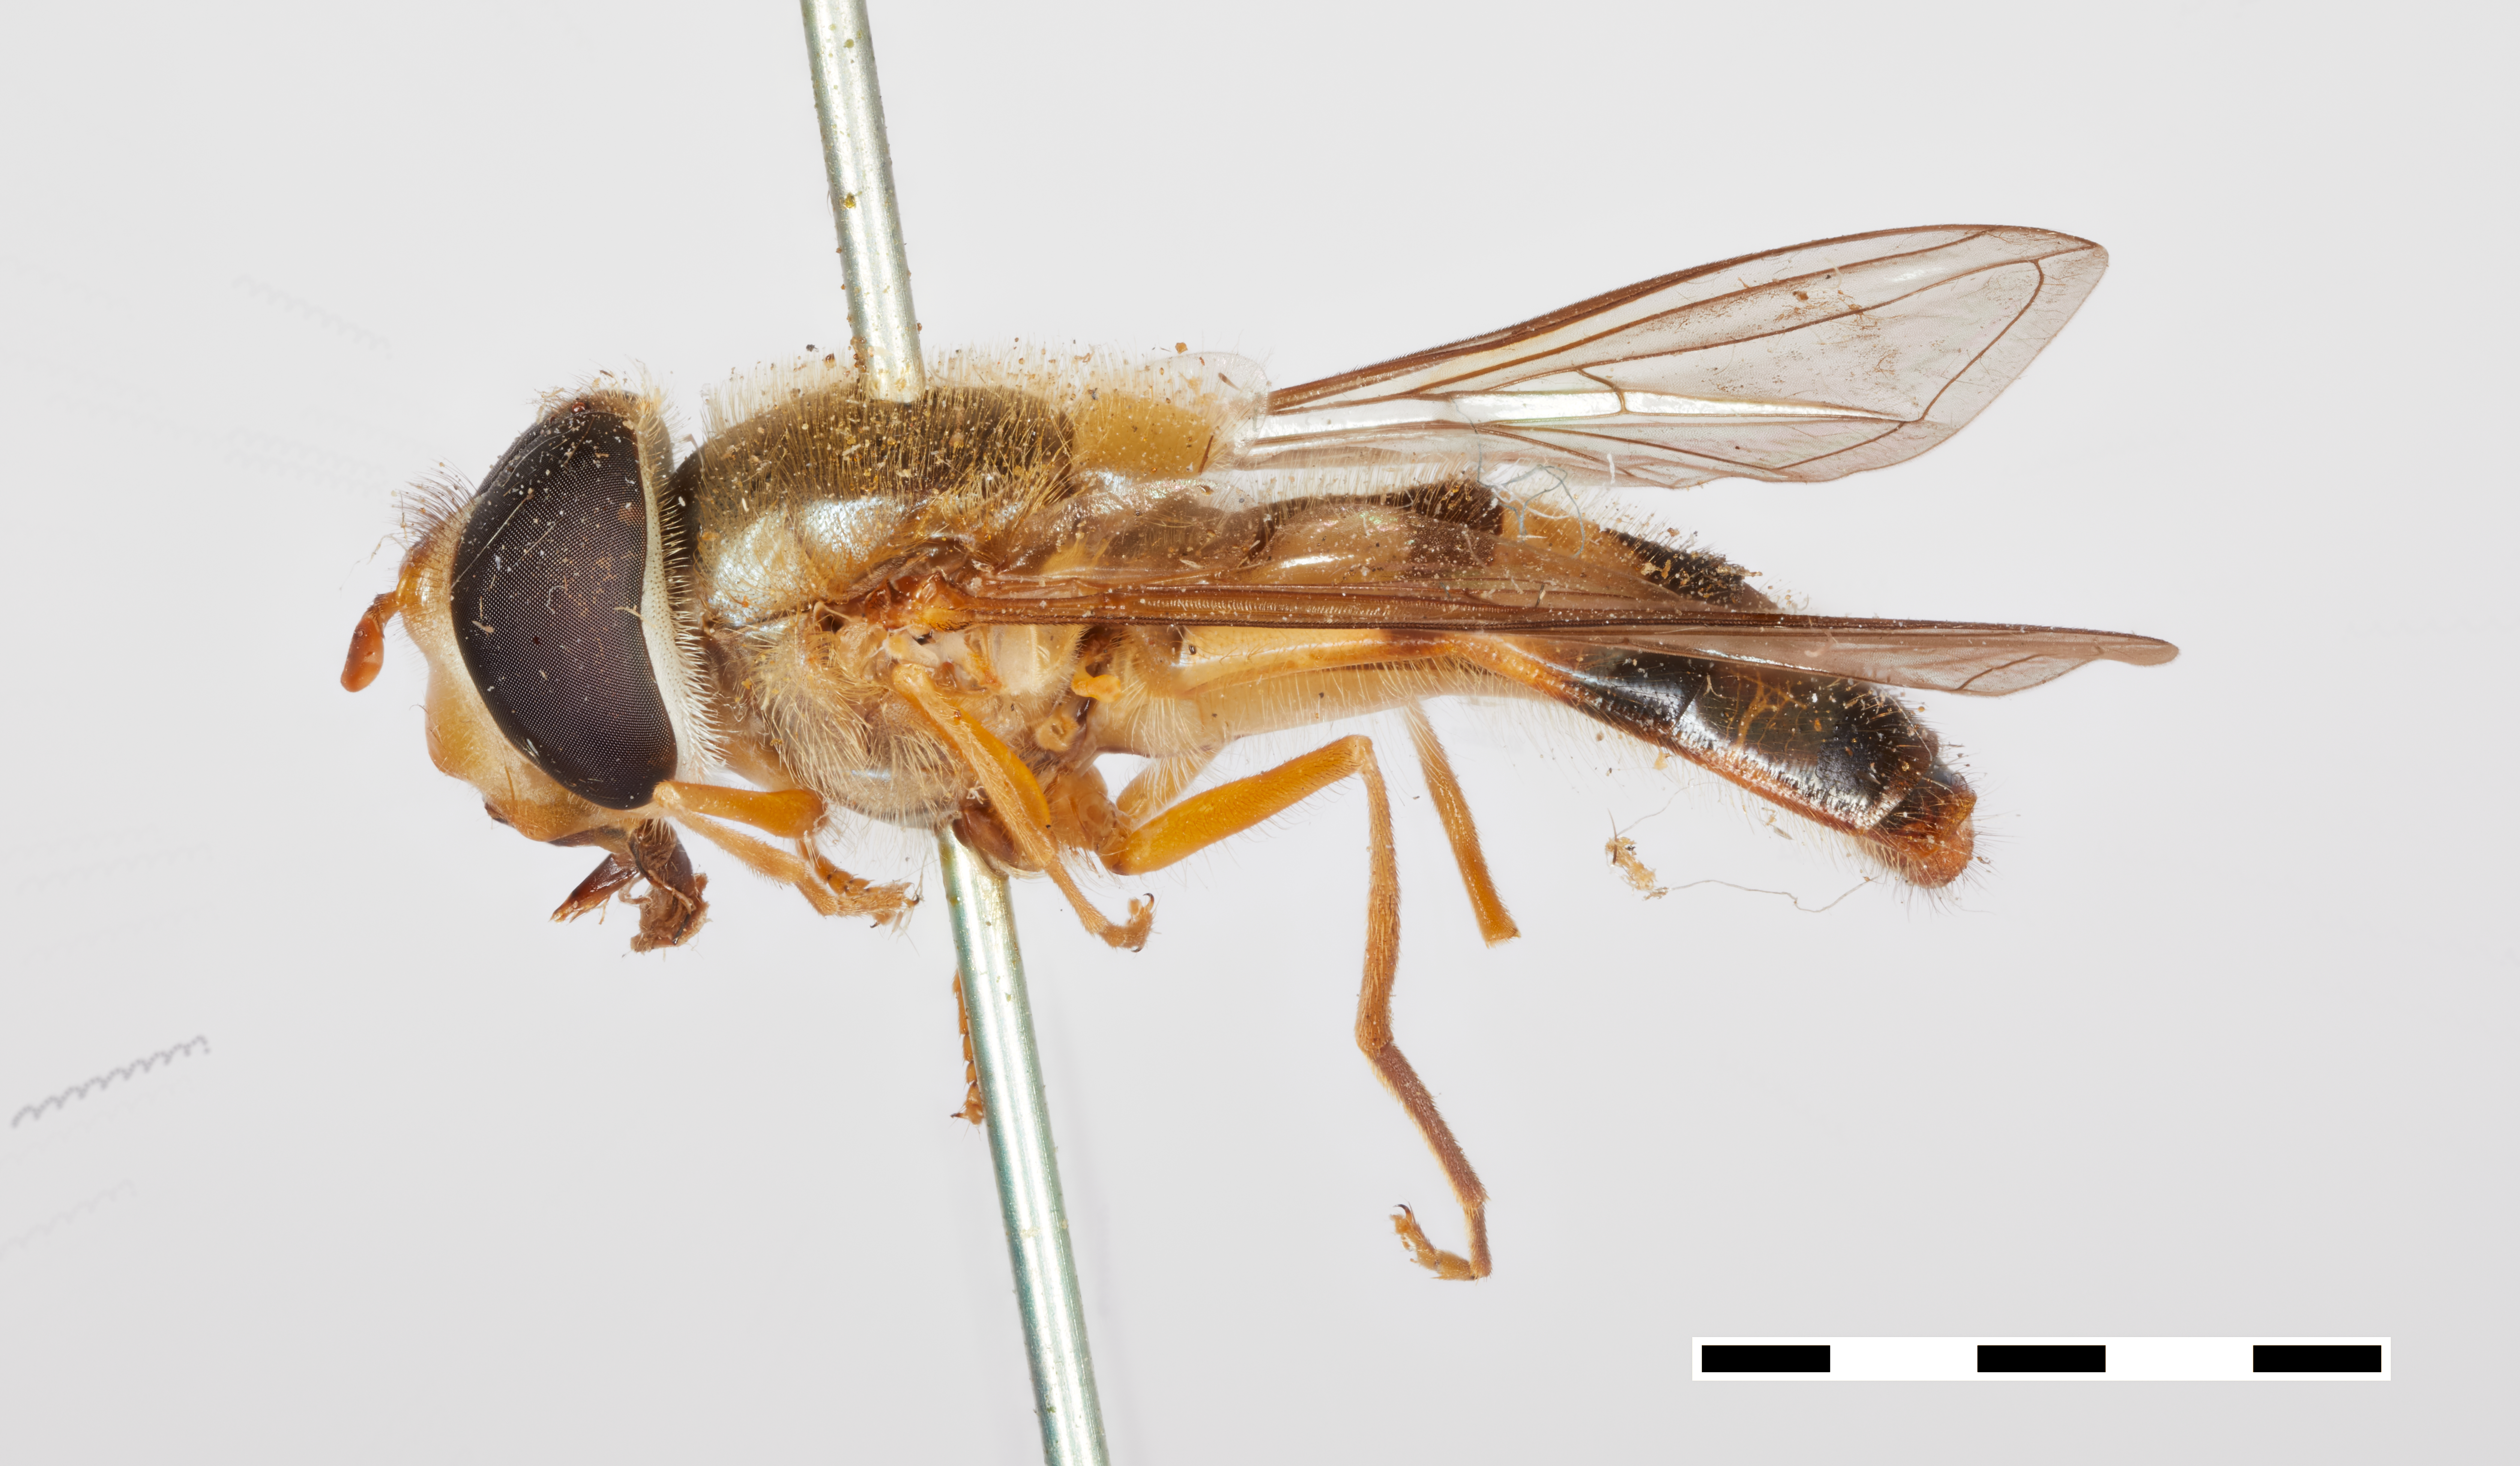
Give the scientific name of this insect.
Syrphus xanthostomus
